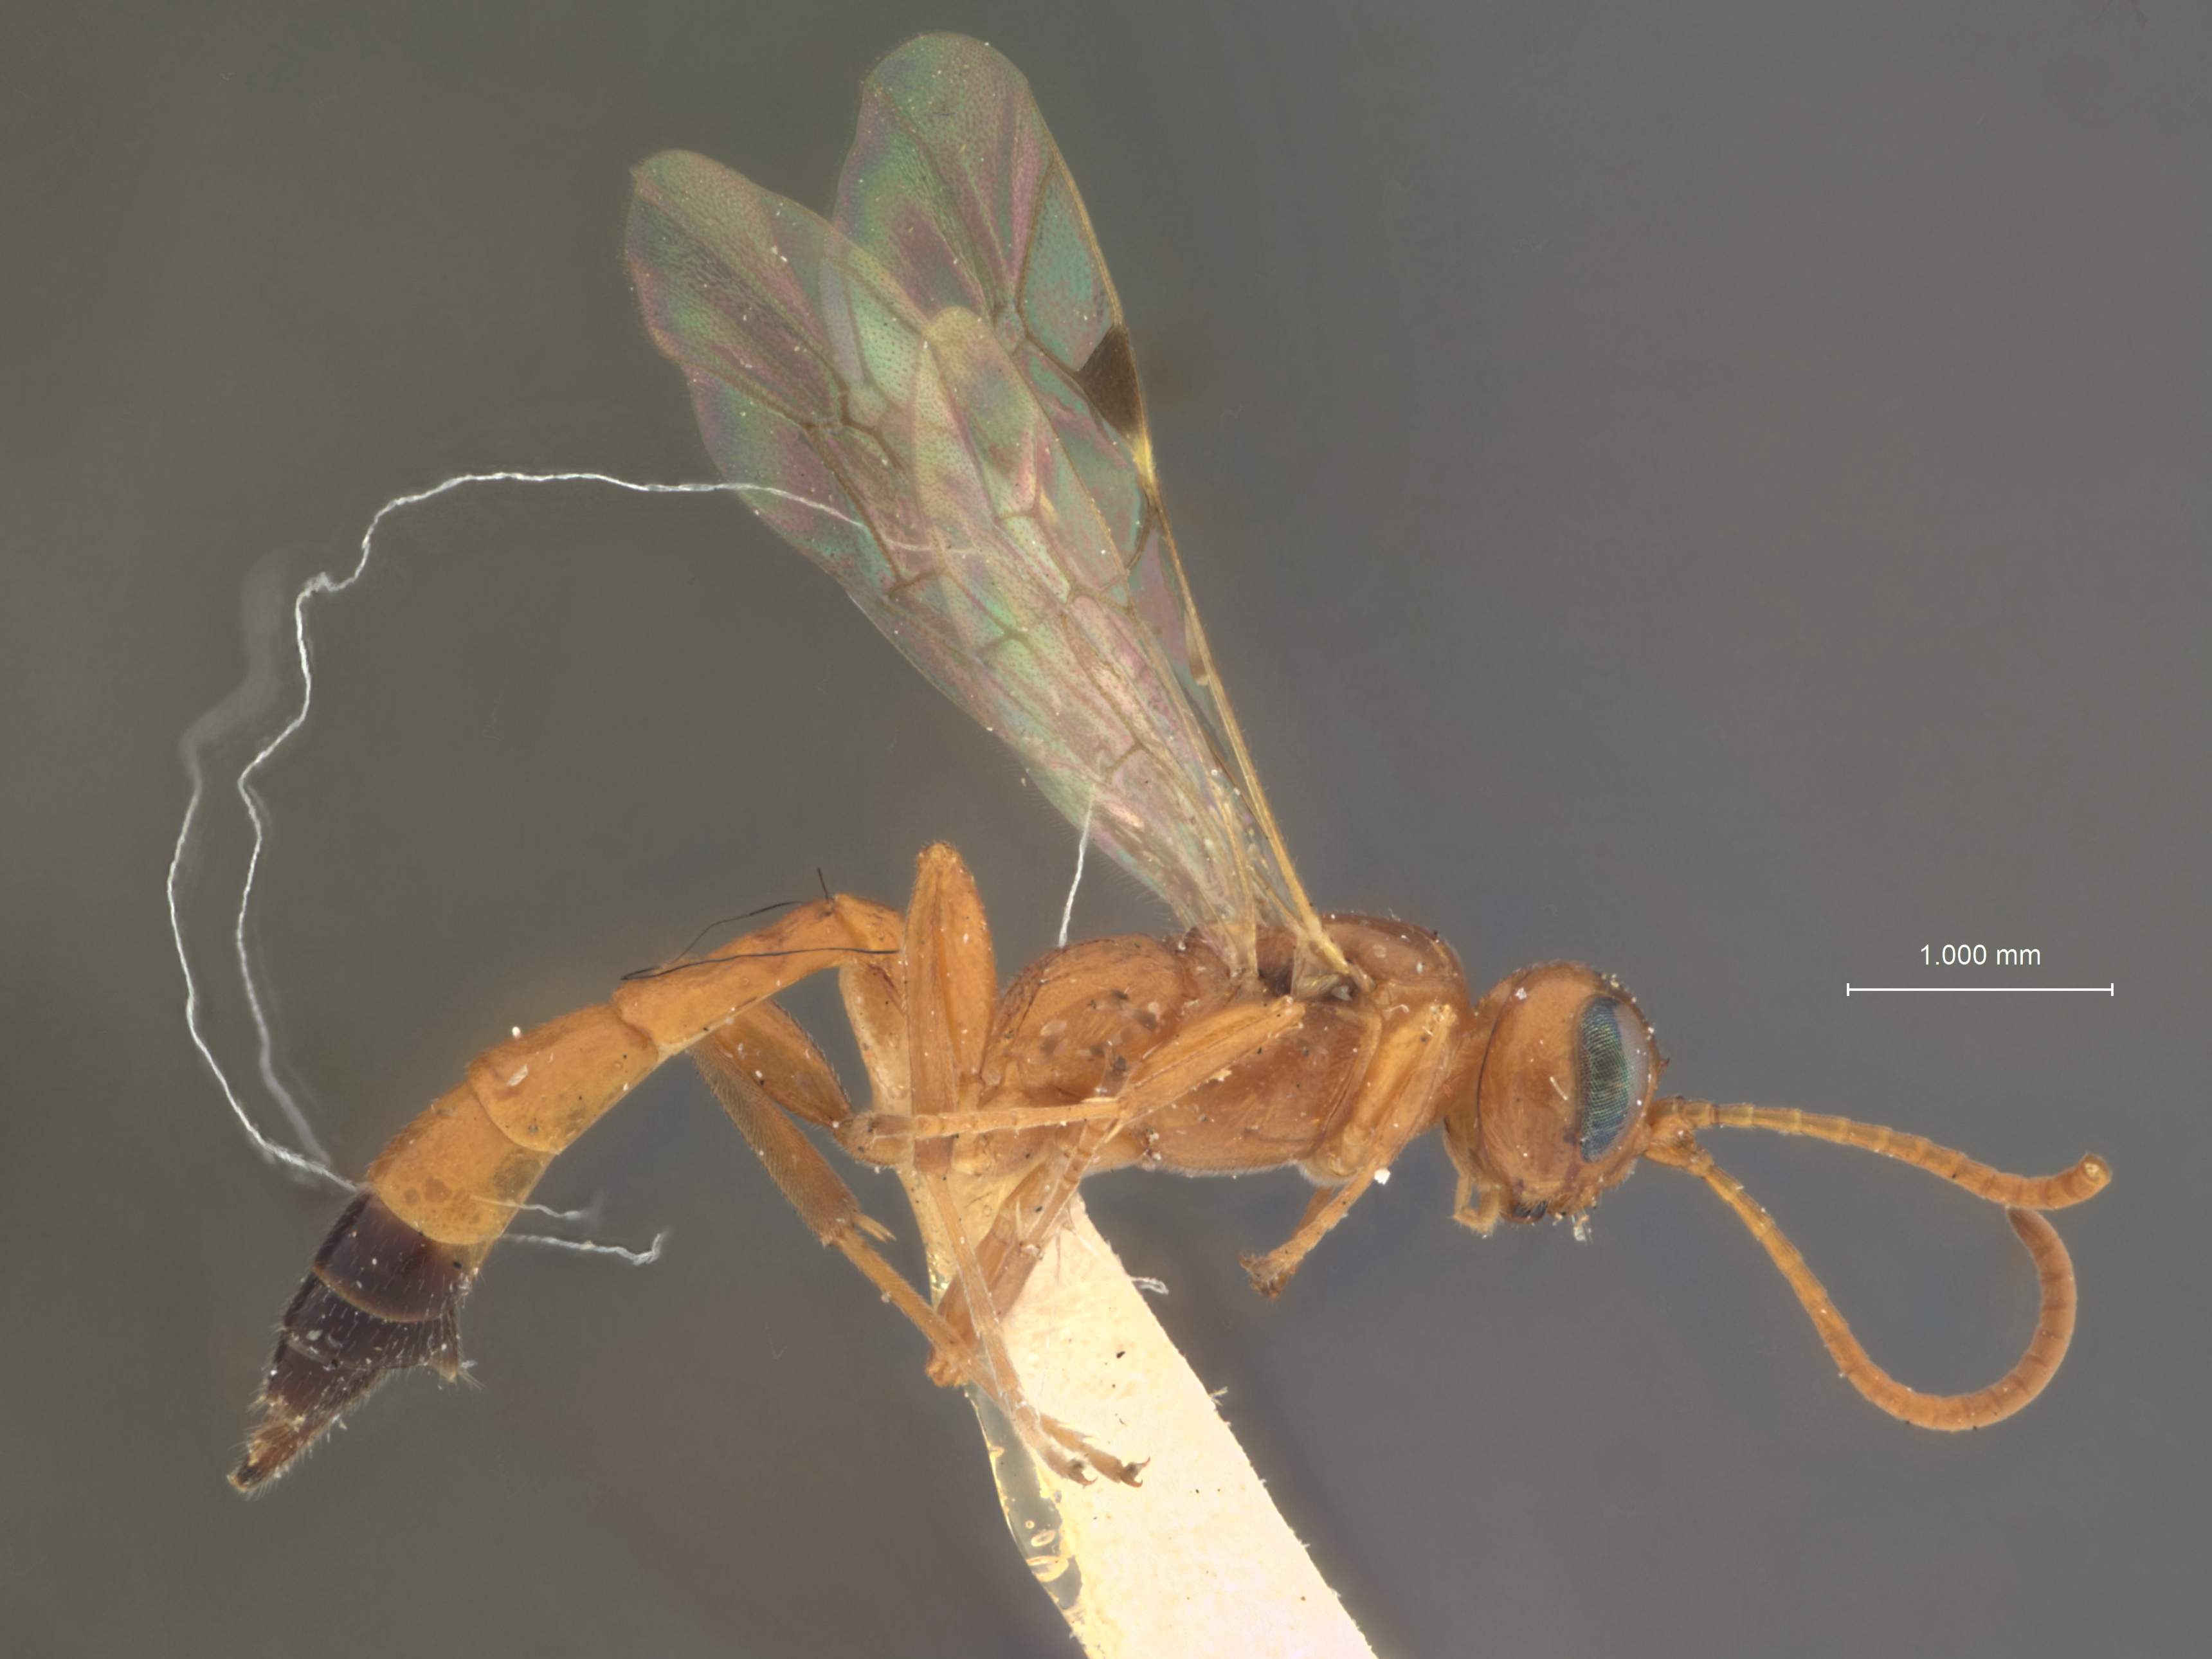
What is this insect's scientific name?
Phaeogenes ineptifrons
